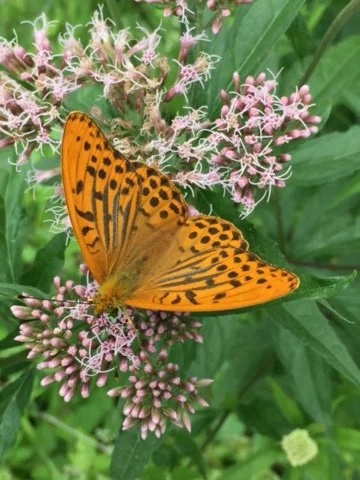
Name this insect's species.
Argynnis paphia
